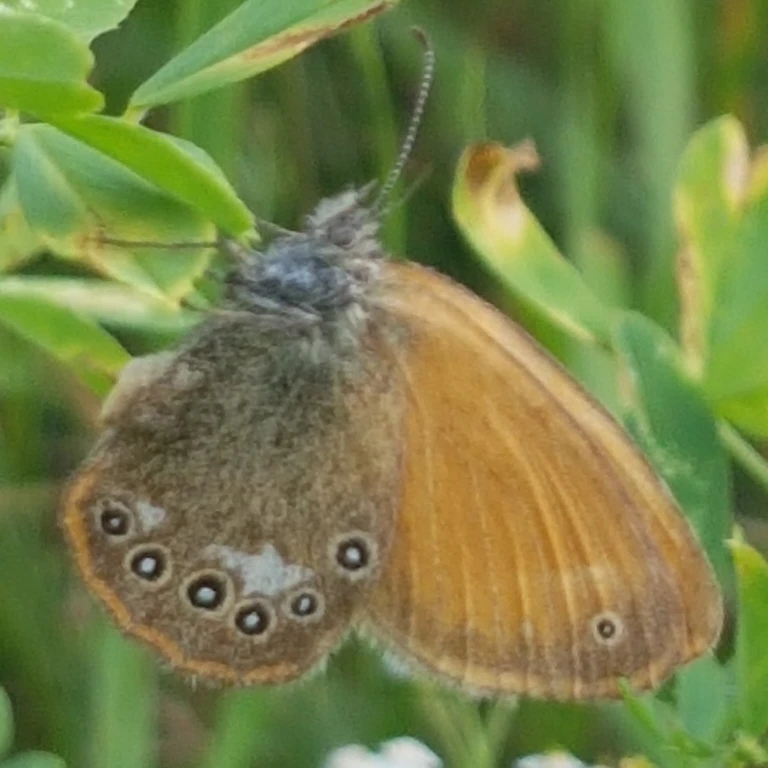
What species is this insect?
Coenonympha glycerion (also Coenonympha iphis)
